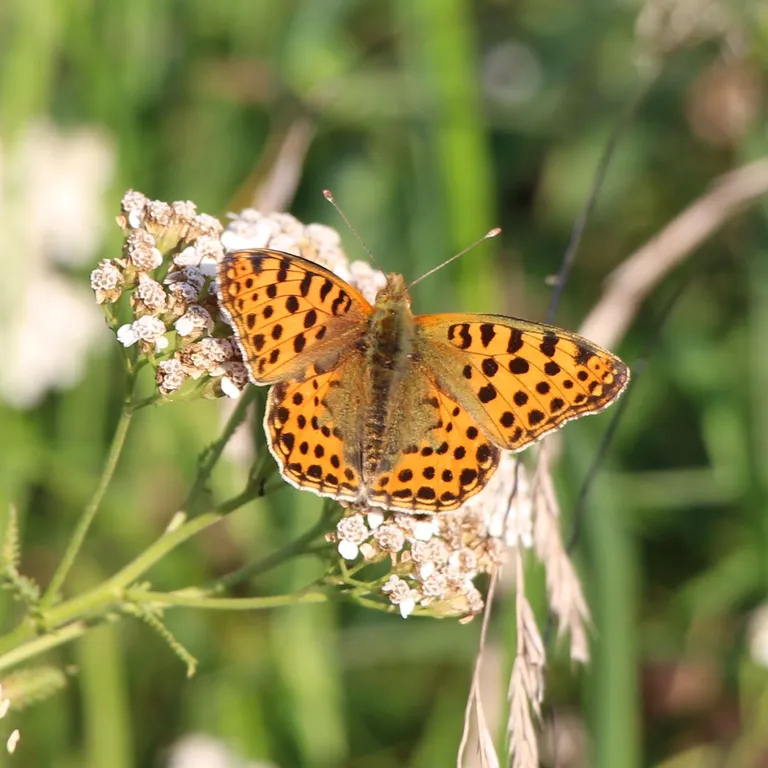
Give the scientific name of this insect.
Issoria lathonia
